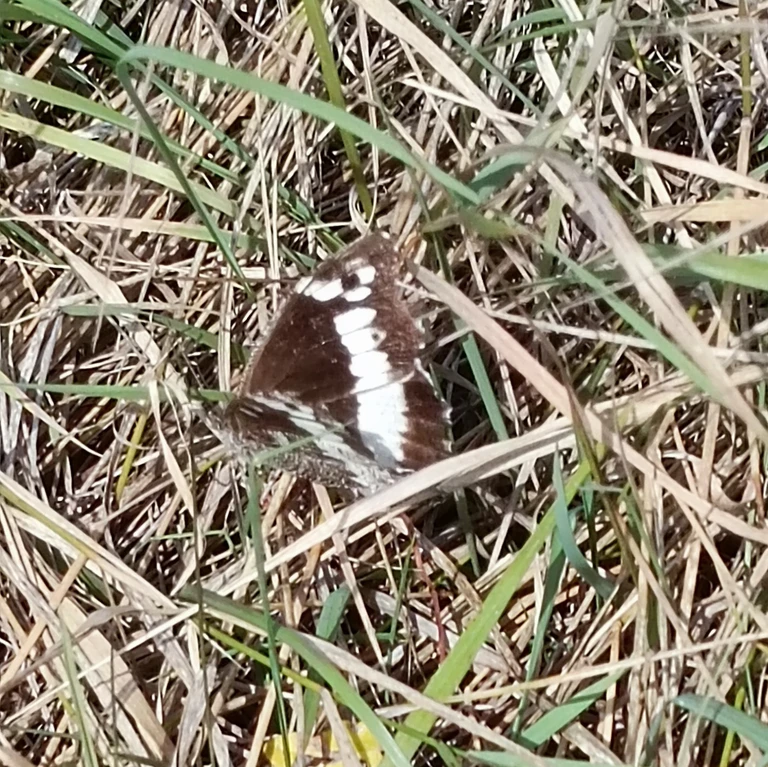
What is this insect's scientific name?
Brintesia circe
